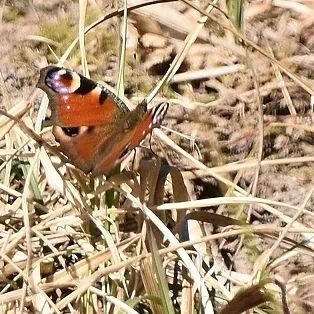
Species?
Aglais io
